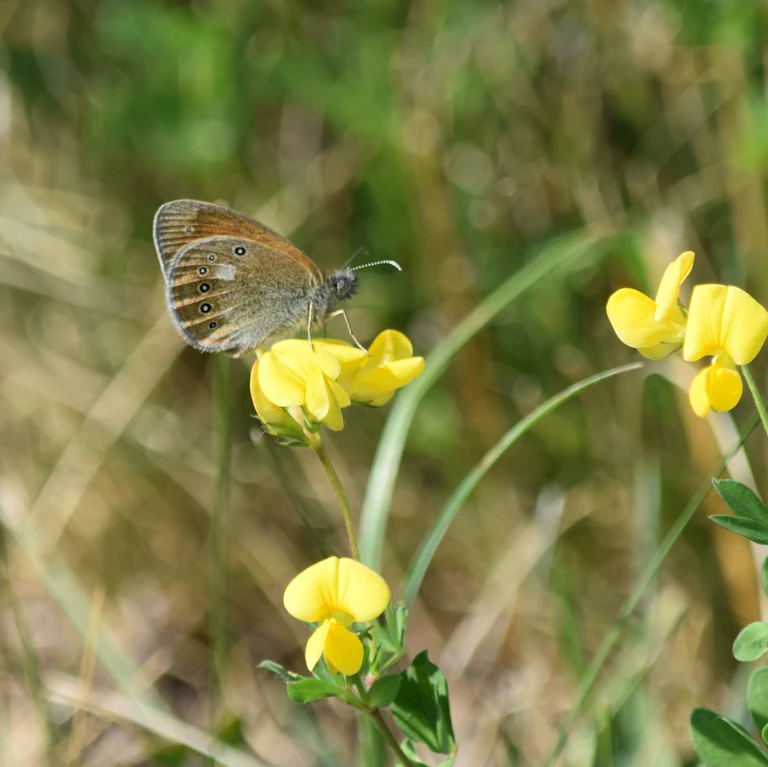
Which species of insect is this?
Coenonympha glycerion (also Coenonympha iphis)
